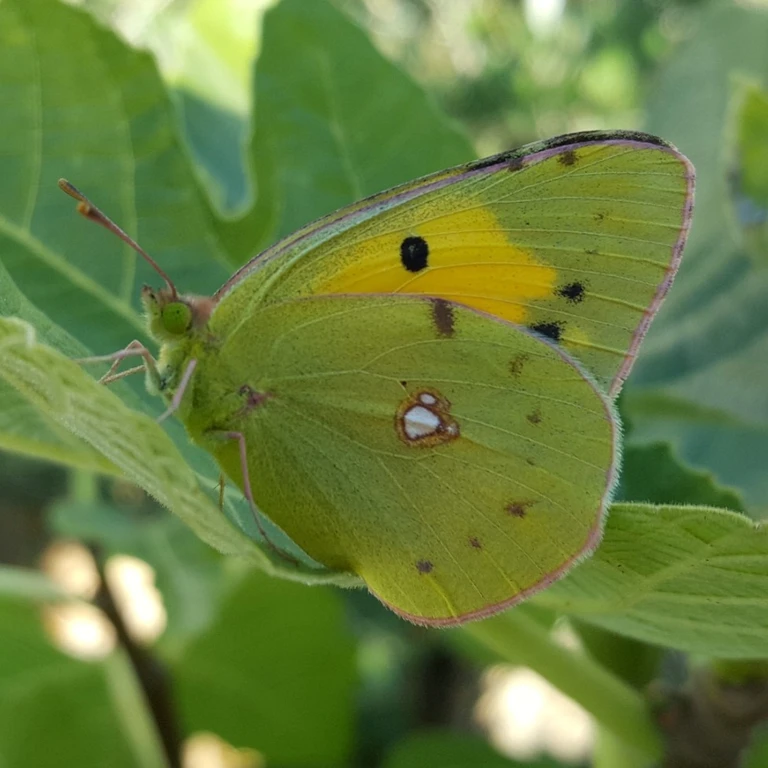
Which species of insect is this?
Colias croceus
